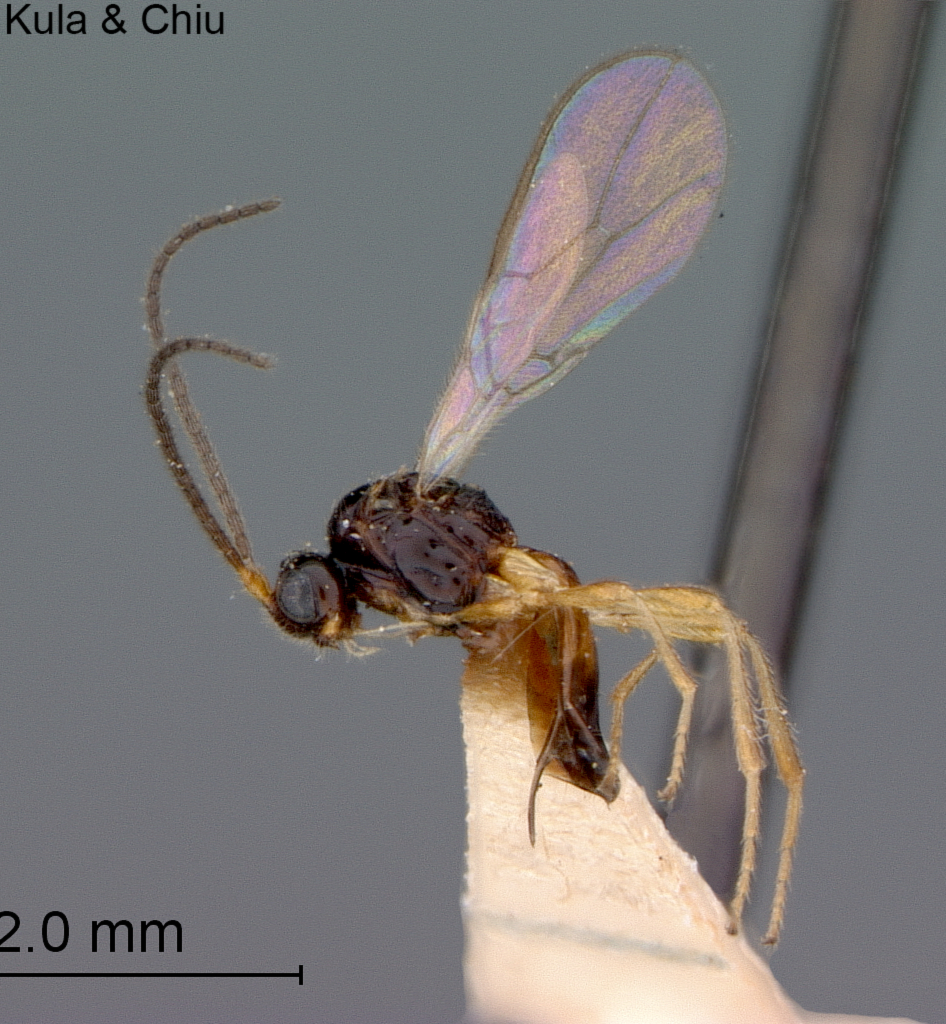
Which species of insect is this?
Aspilota brachybasis
